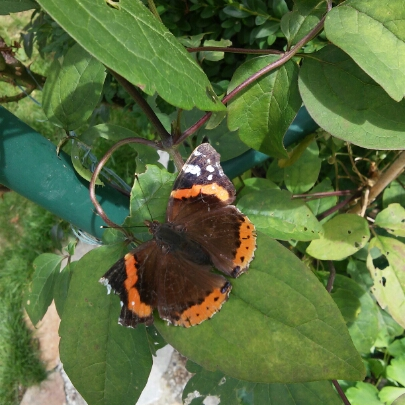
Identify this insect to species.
Vanessa atalanta
